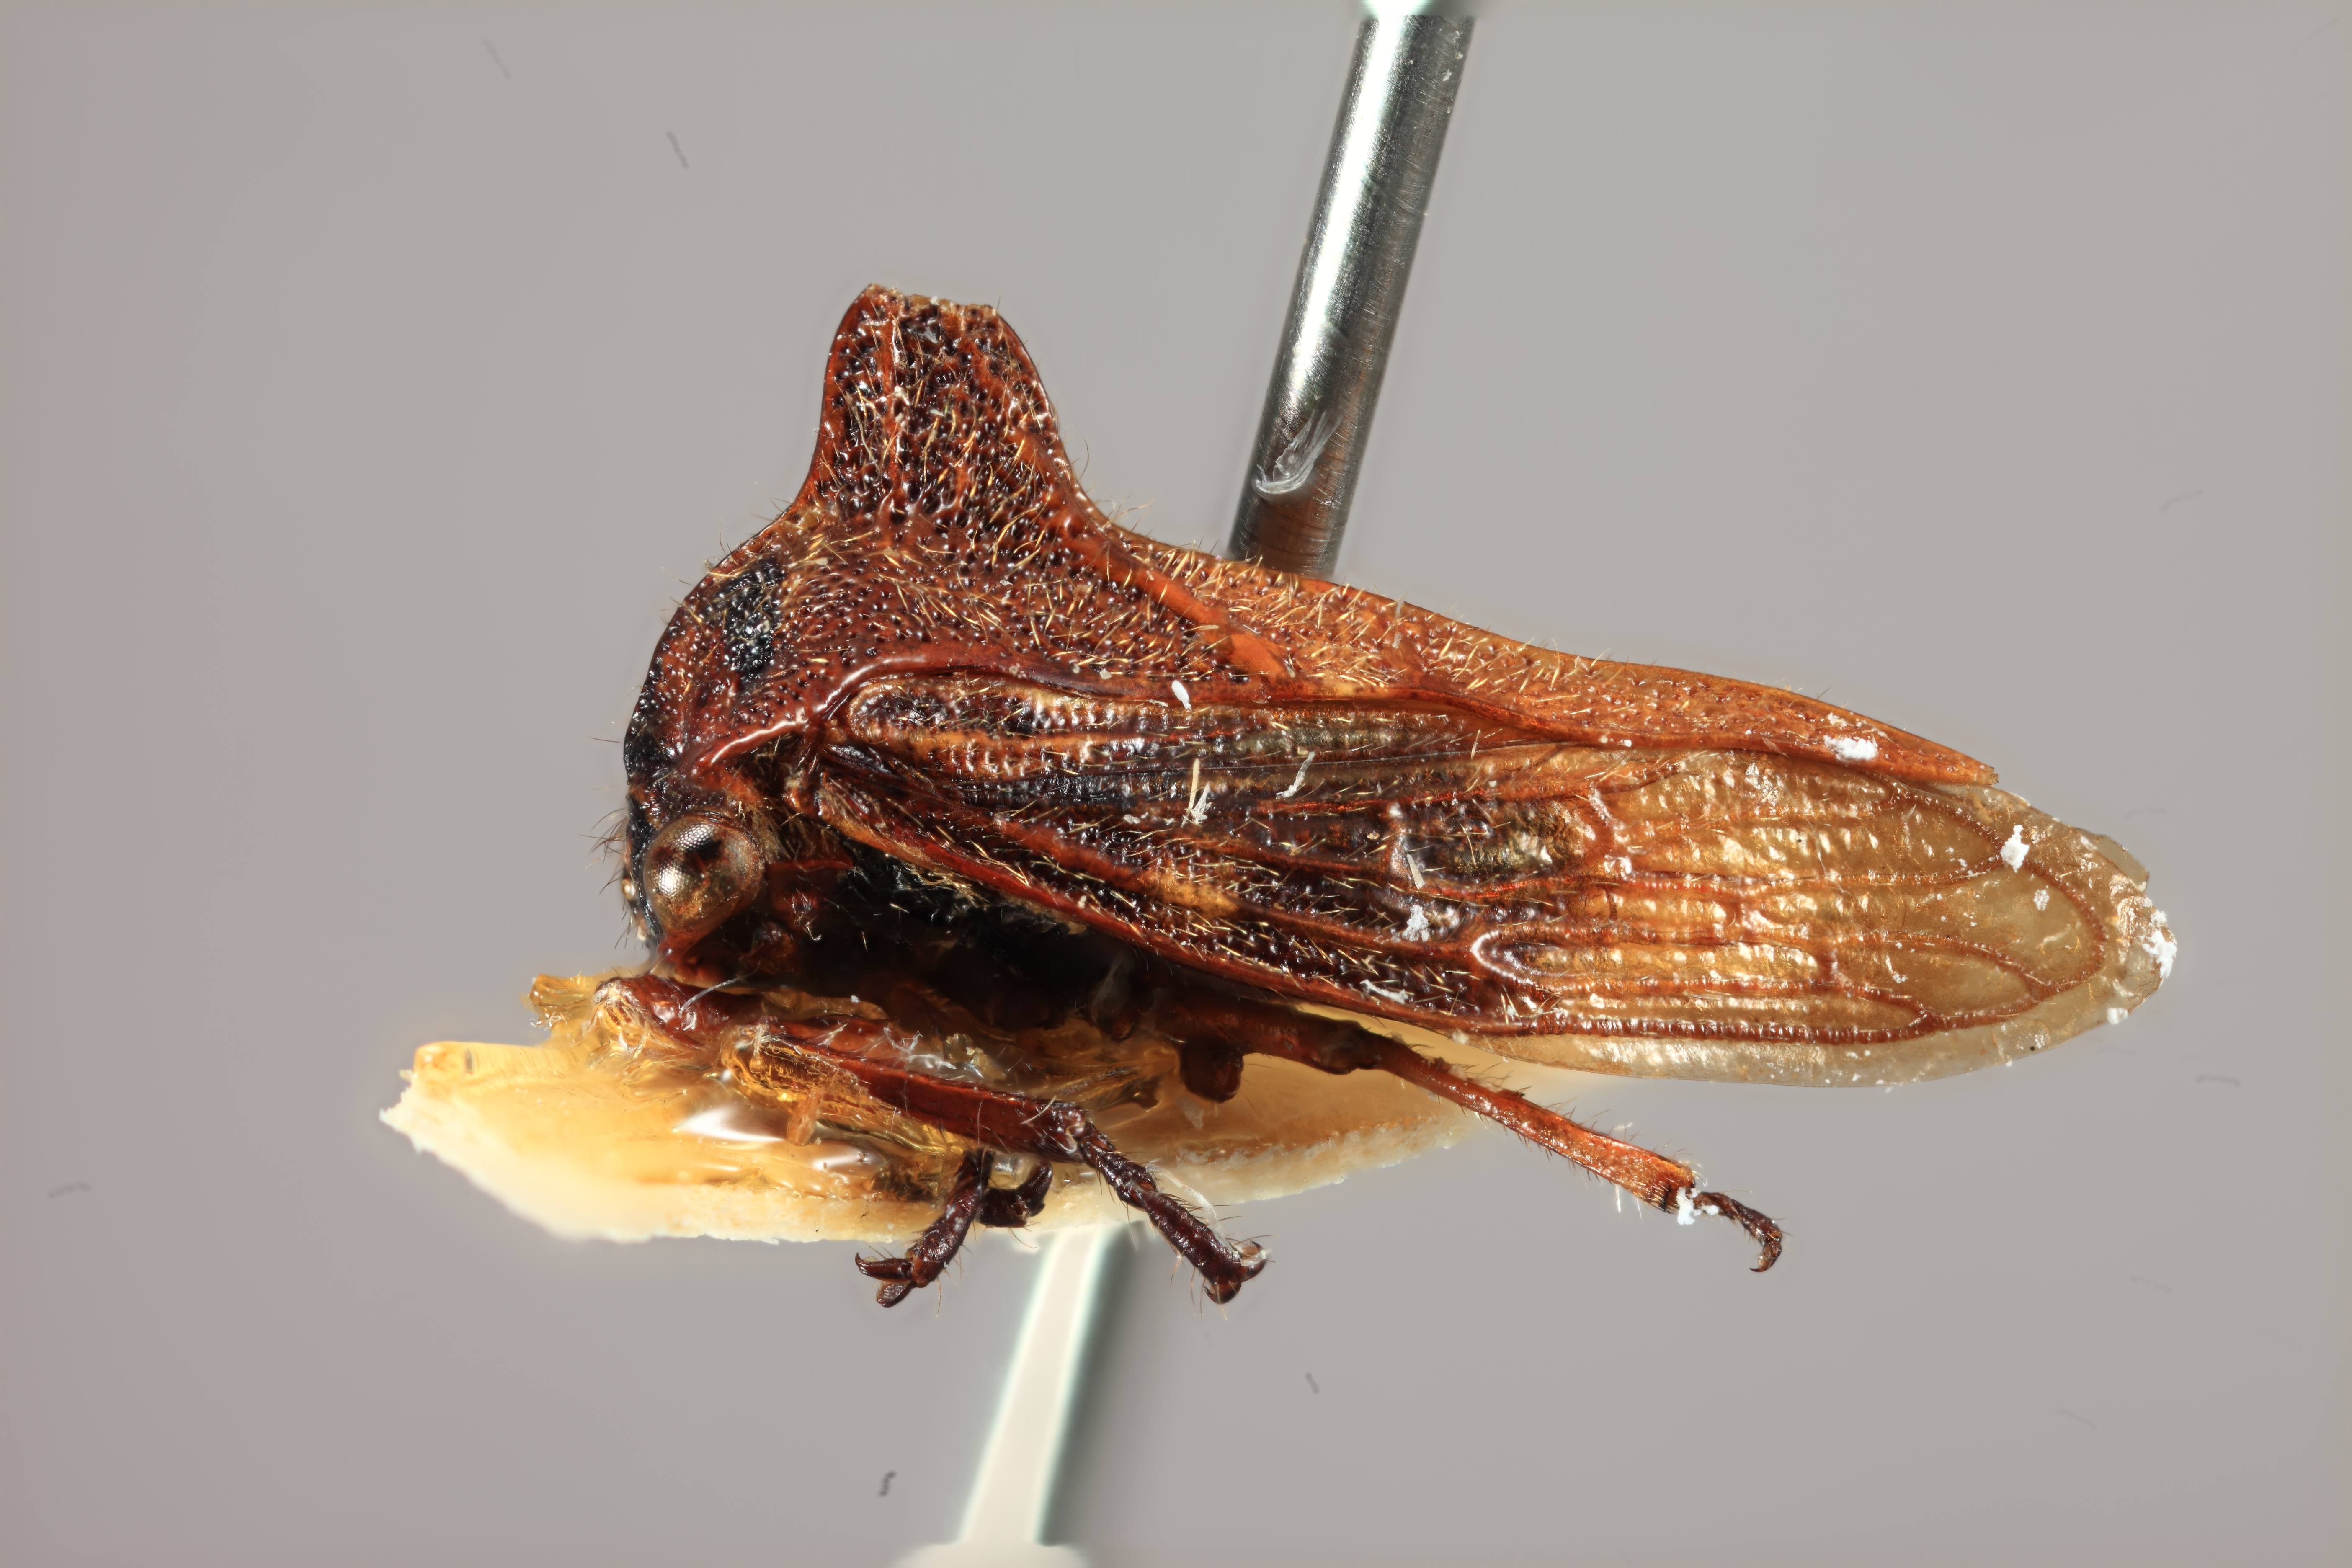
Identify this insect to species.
Alchisme pinguicornis
